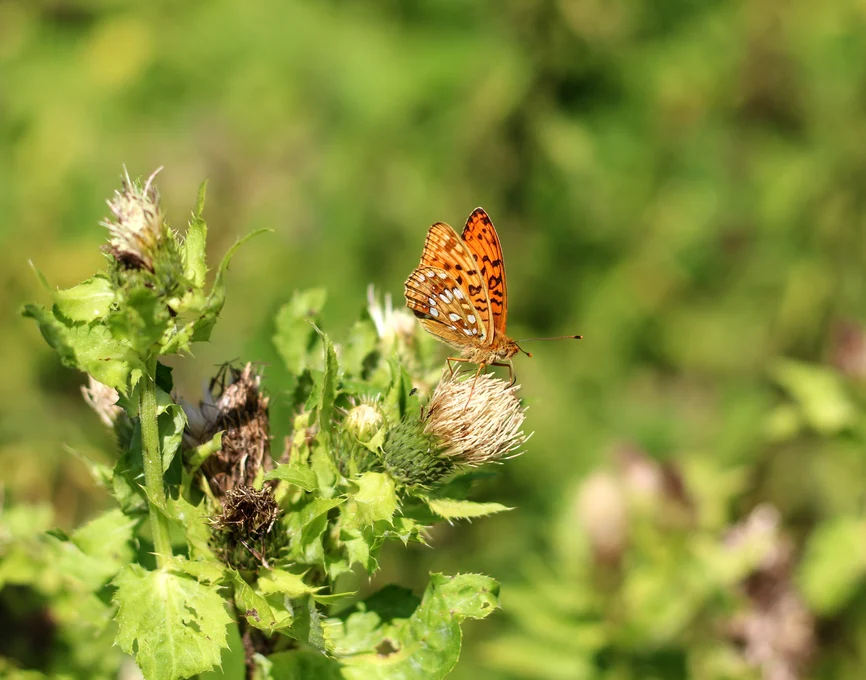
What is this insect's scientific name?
Fabriciana adippe
